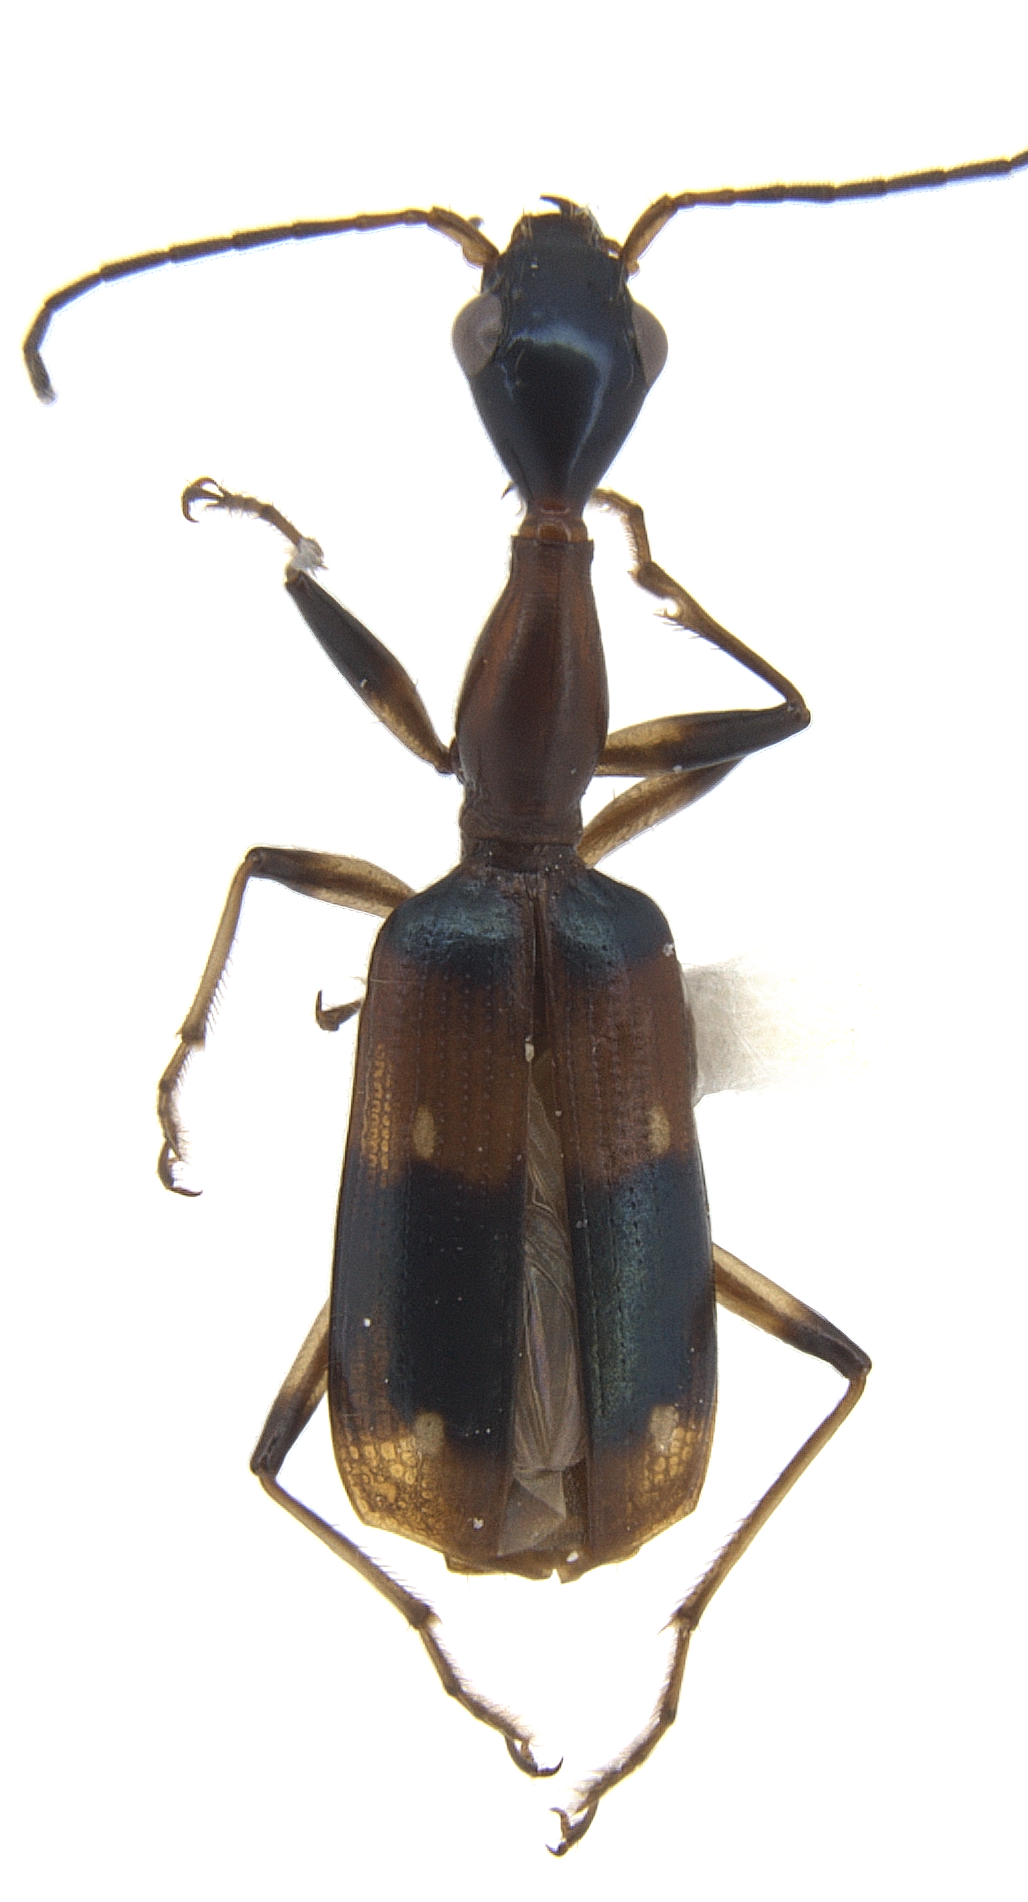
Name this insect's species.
Casnoidea indica (also Ophionea indica)
